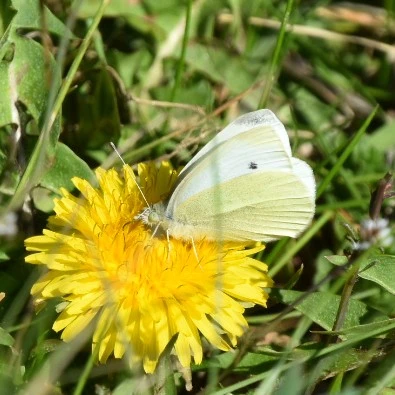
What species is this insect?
Pieris rapae
